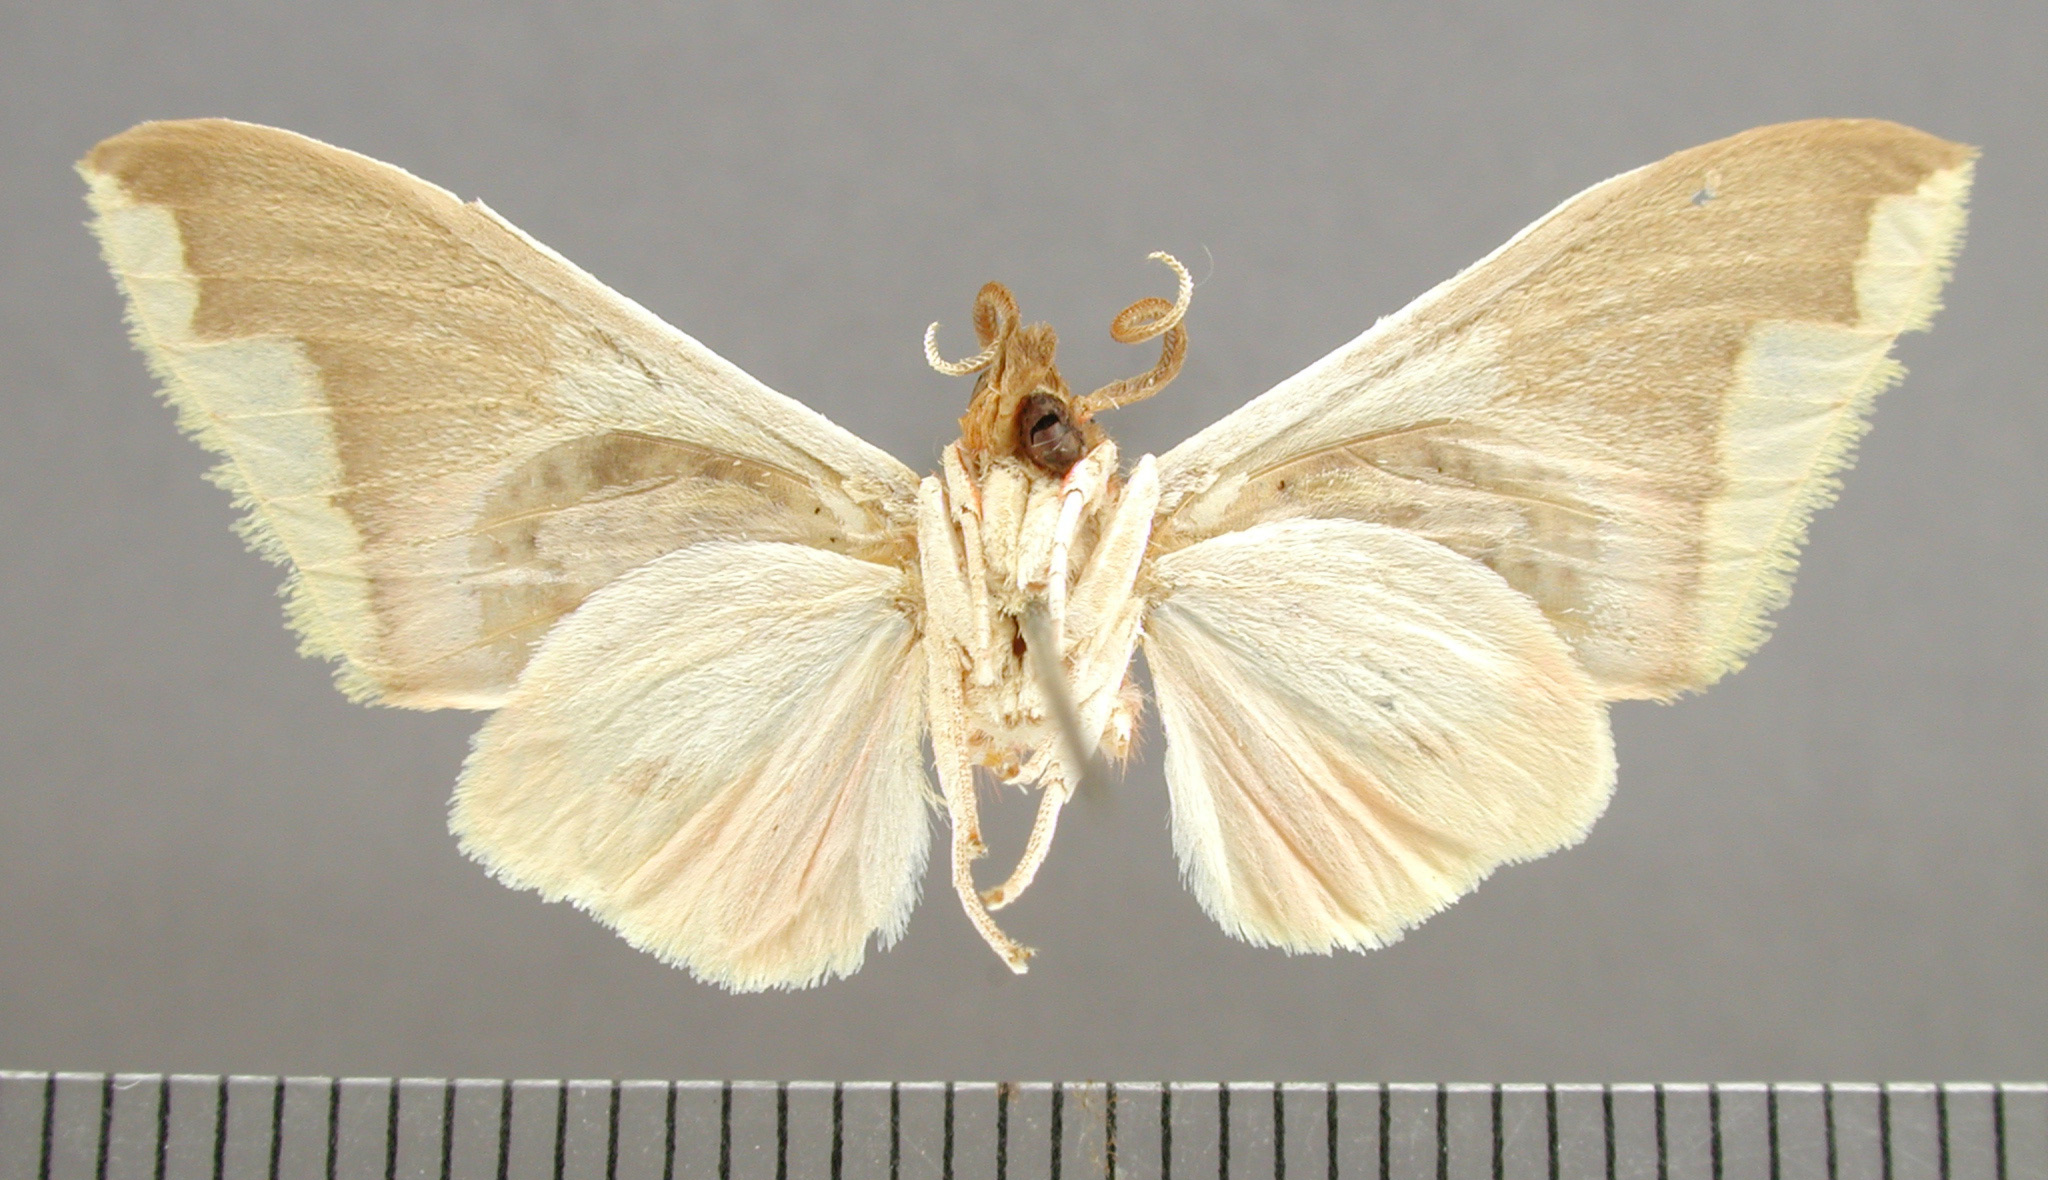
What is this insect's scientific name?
Idalus melanopasta
